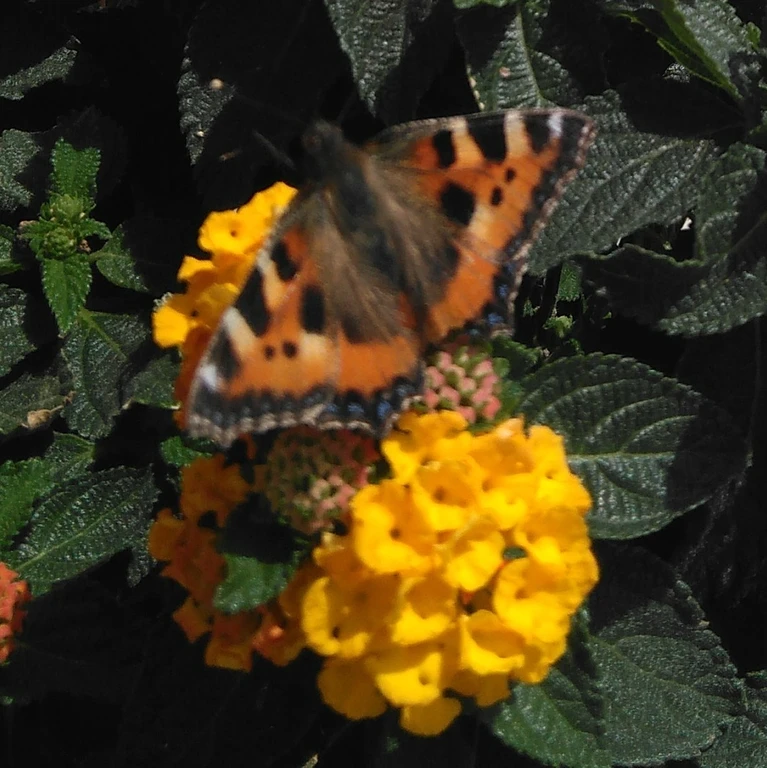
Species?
Aglais urticae
